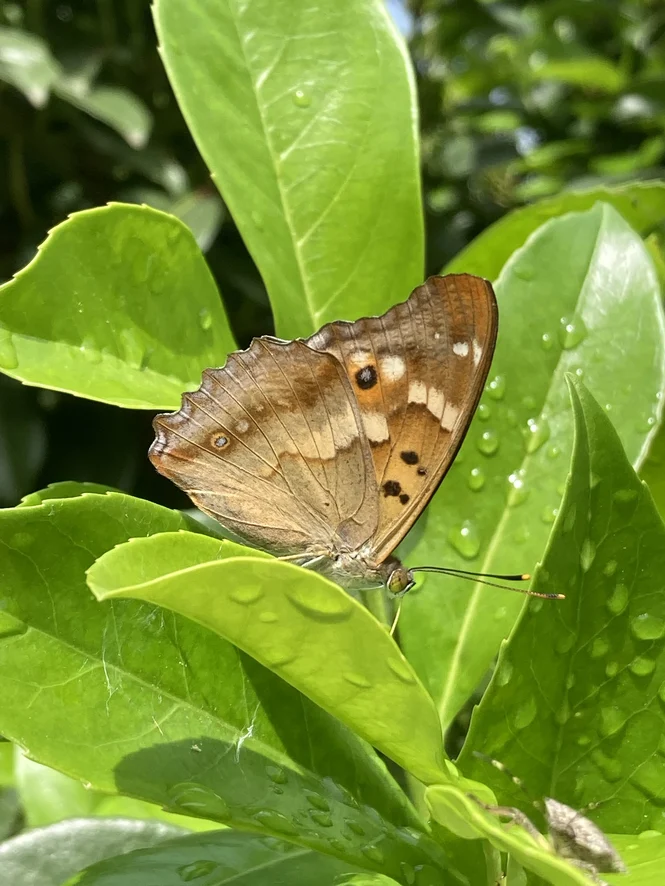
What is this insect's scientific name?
Apatura ilia
